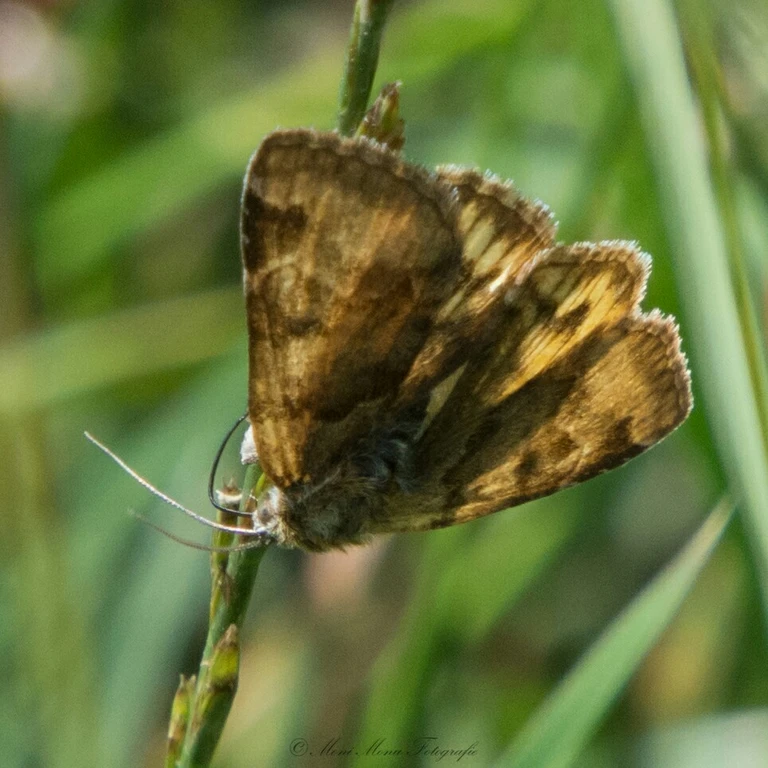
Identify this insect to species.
Euclidia glyphica
